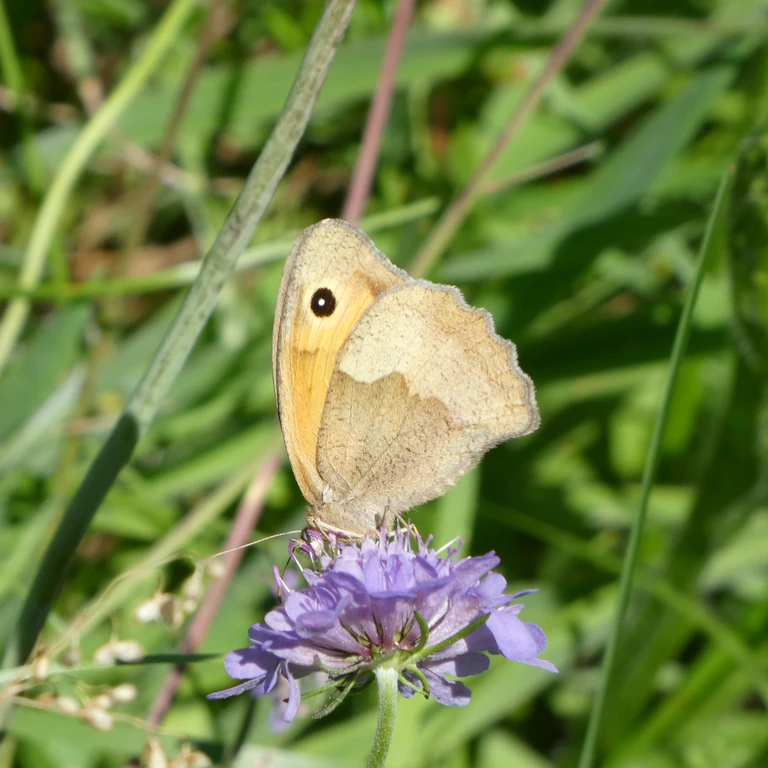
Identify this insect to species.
Maniola jurtina
